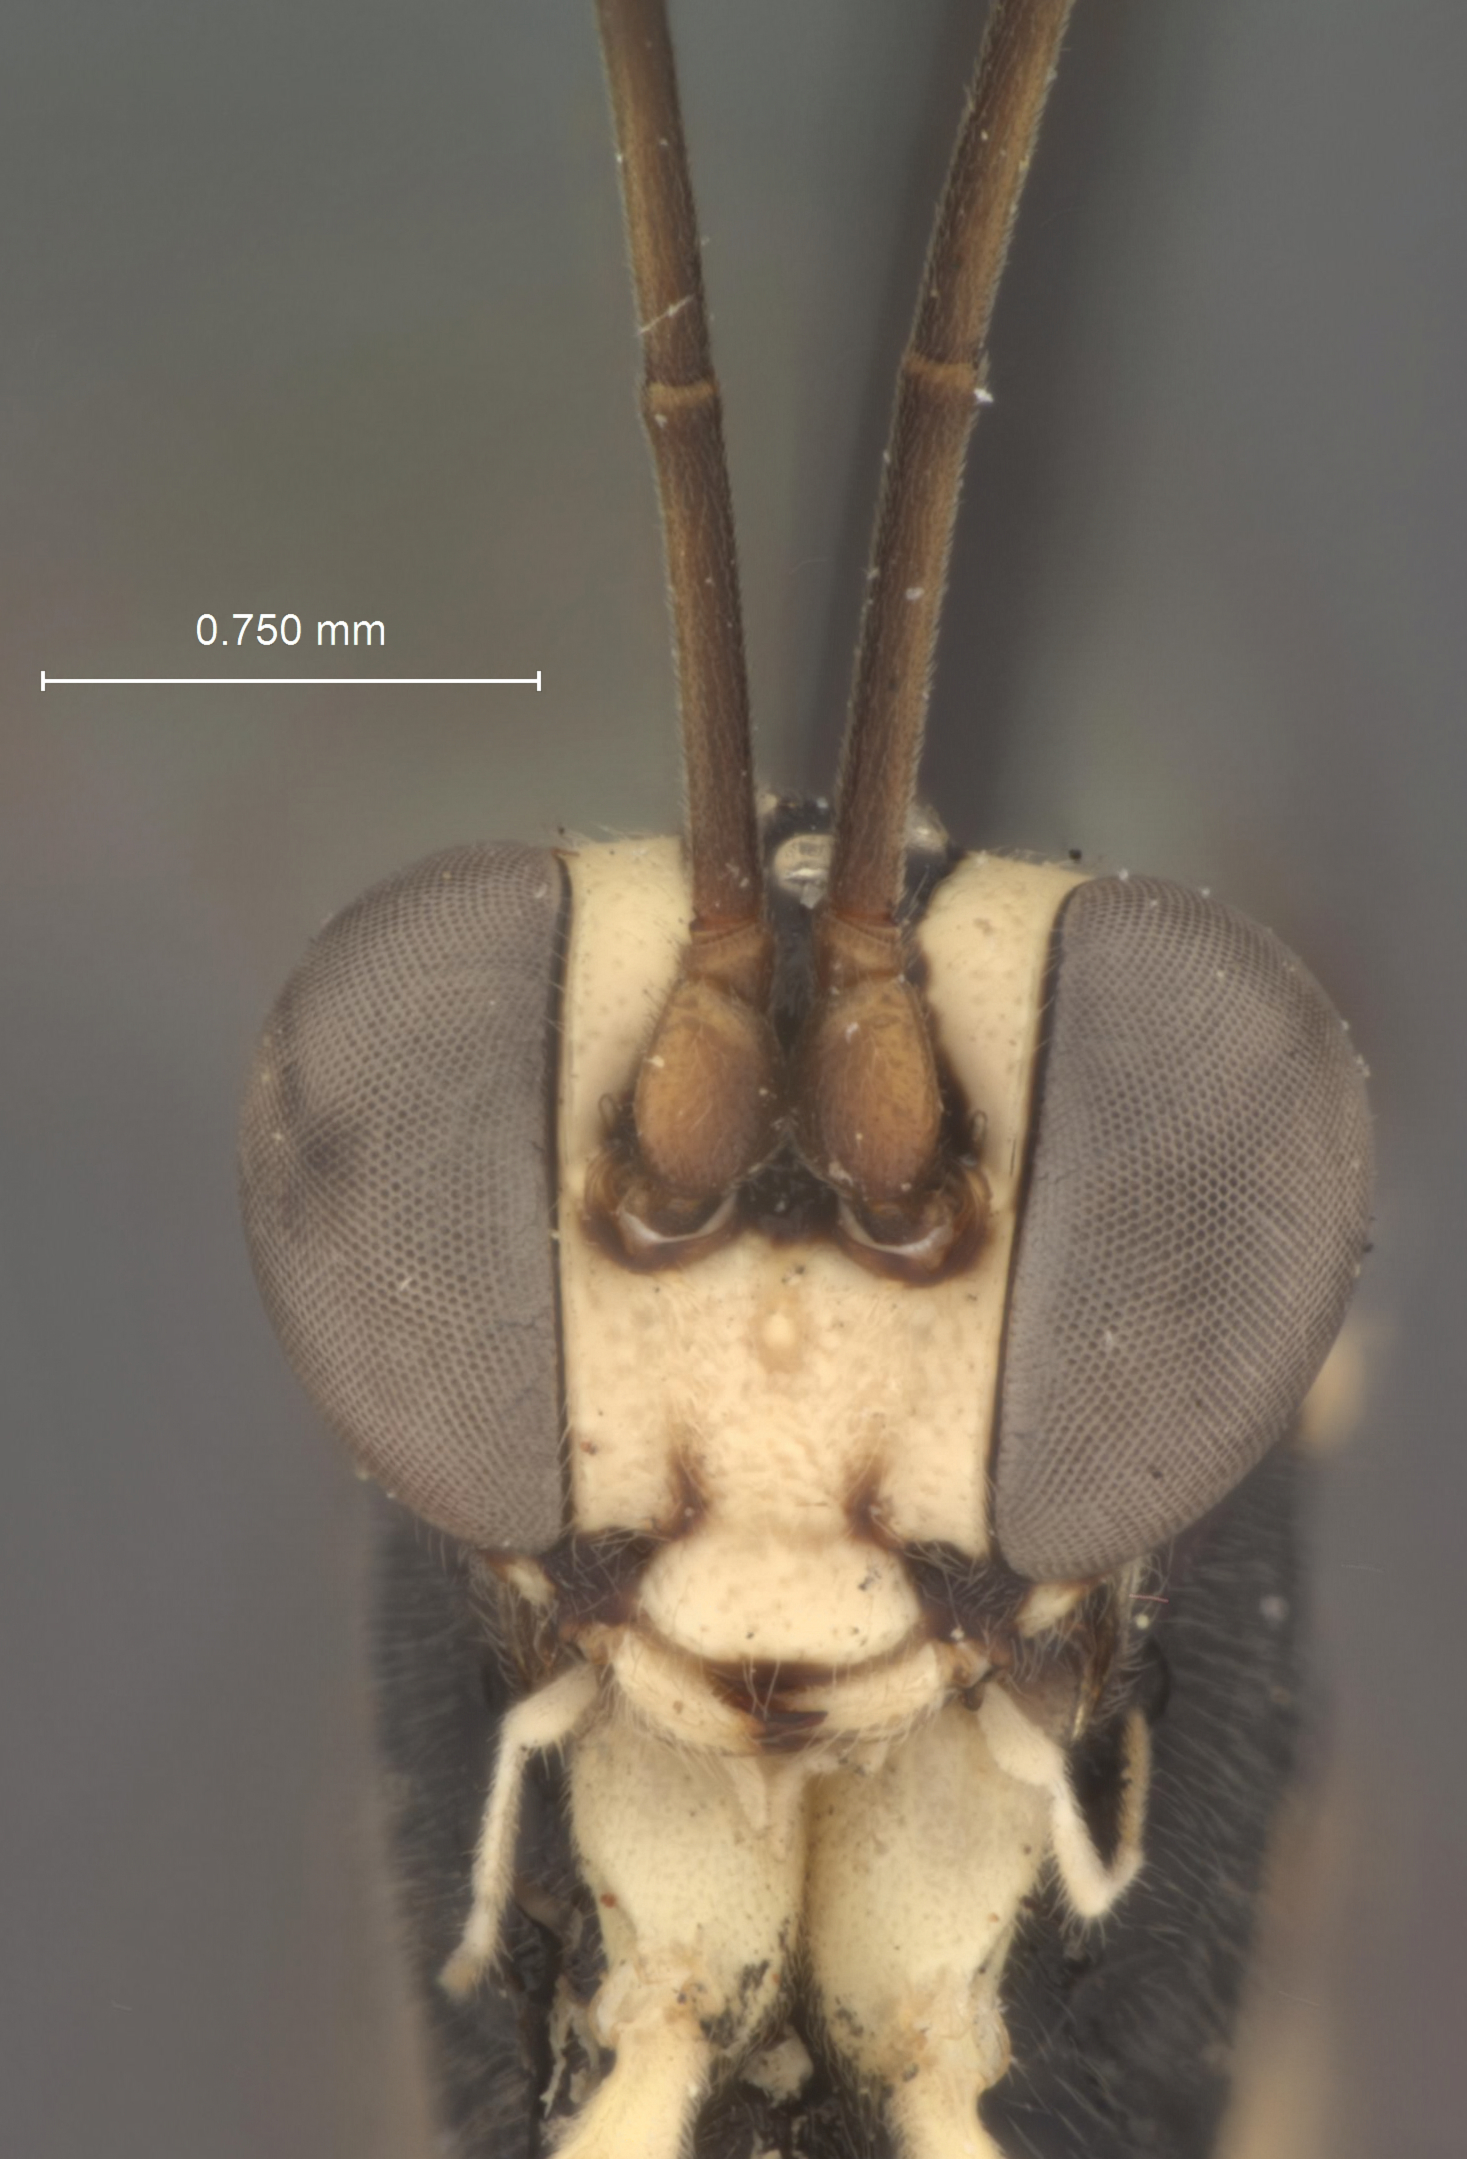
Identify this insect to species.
Agrothereutes albicoxis
